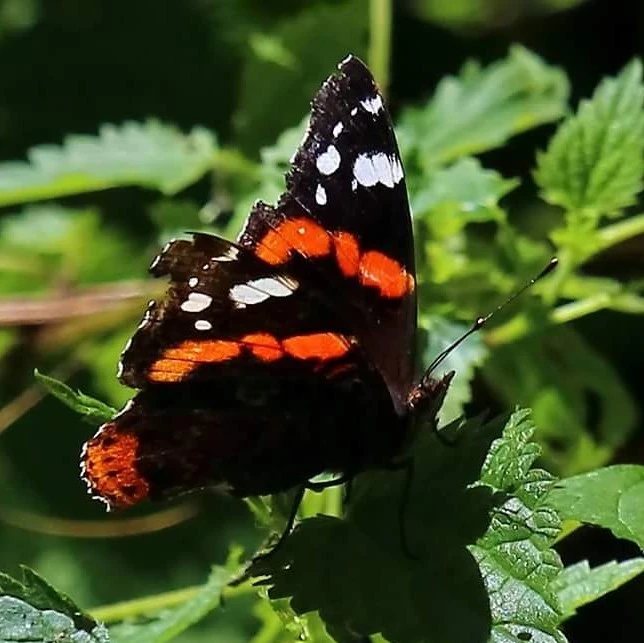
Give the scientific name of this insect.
Vanessa atalanta
